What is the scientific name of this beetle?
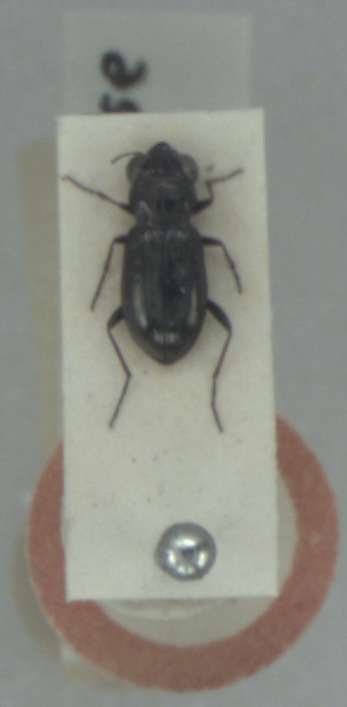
Notiophilus palustris
